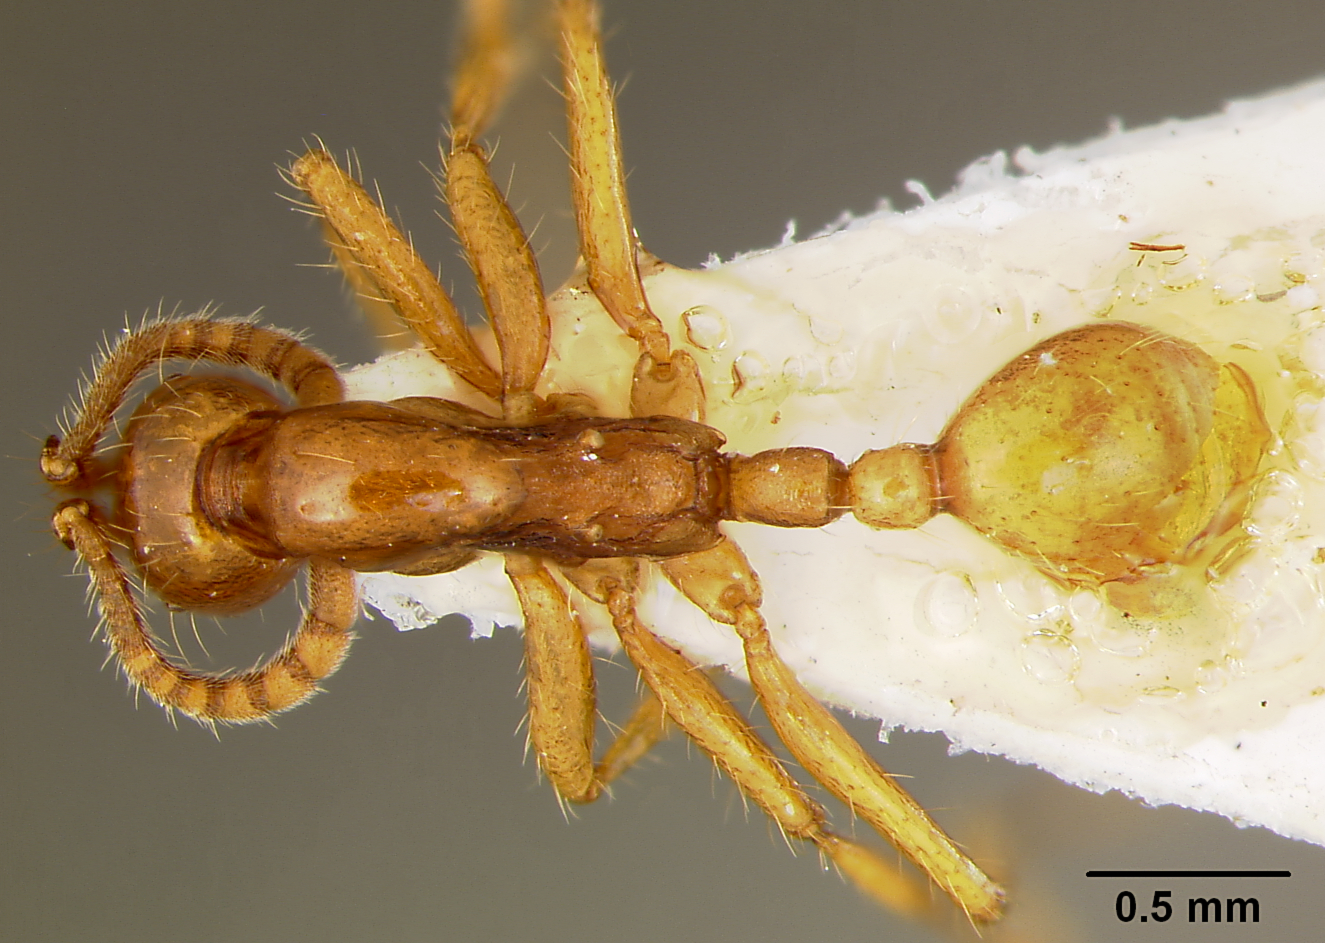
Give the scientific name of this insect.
Neivamyrmex postcarinatus
